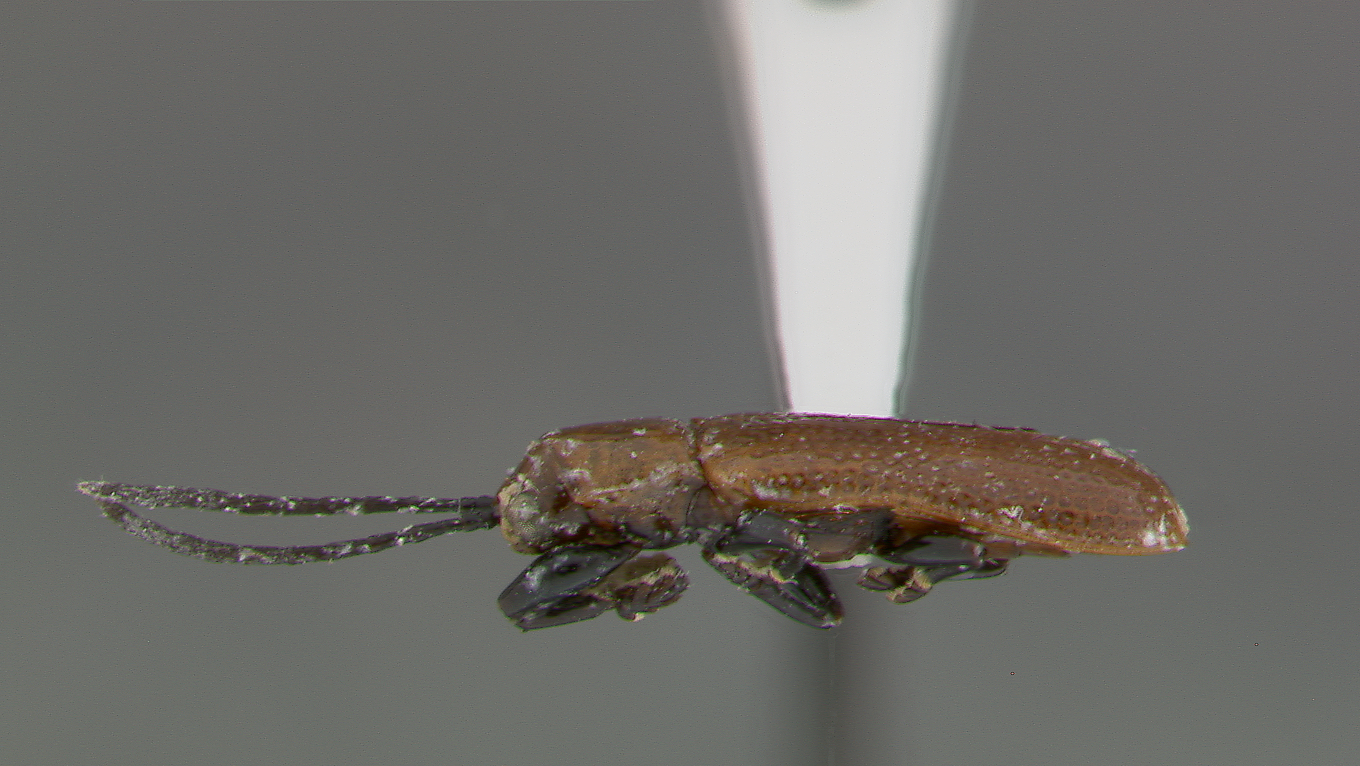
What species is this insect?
Cephaloleia cylindrica
